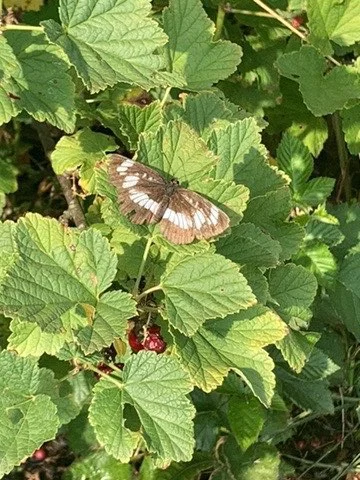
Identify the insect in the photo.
Neptis rivularis
